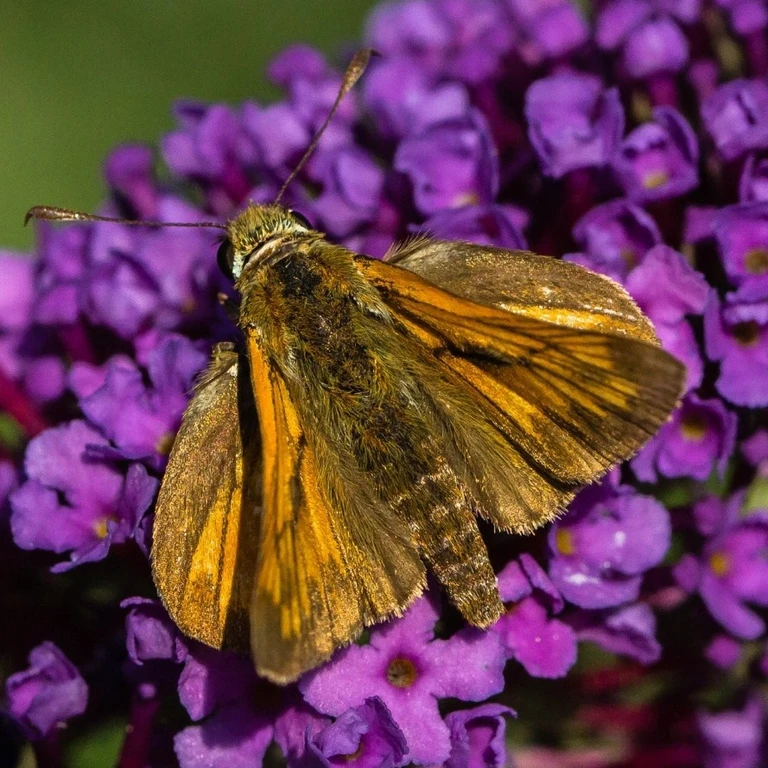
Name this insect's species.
Ochlodes sylvanus (also Ochlodes venata)
